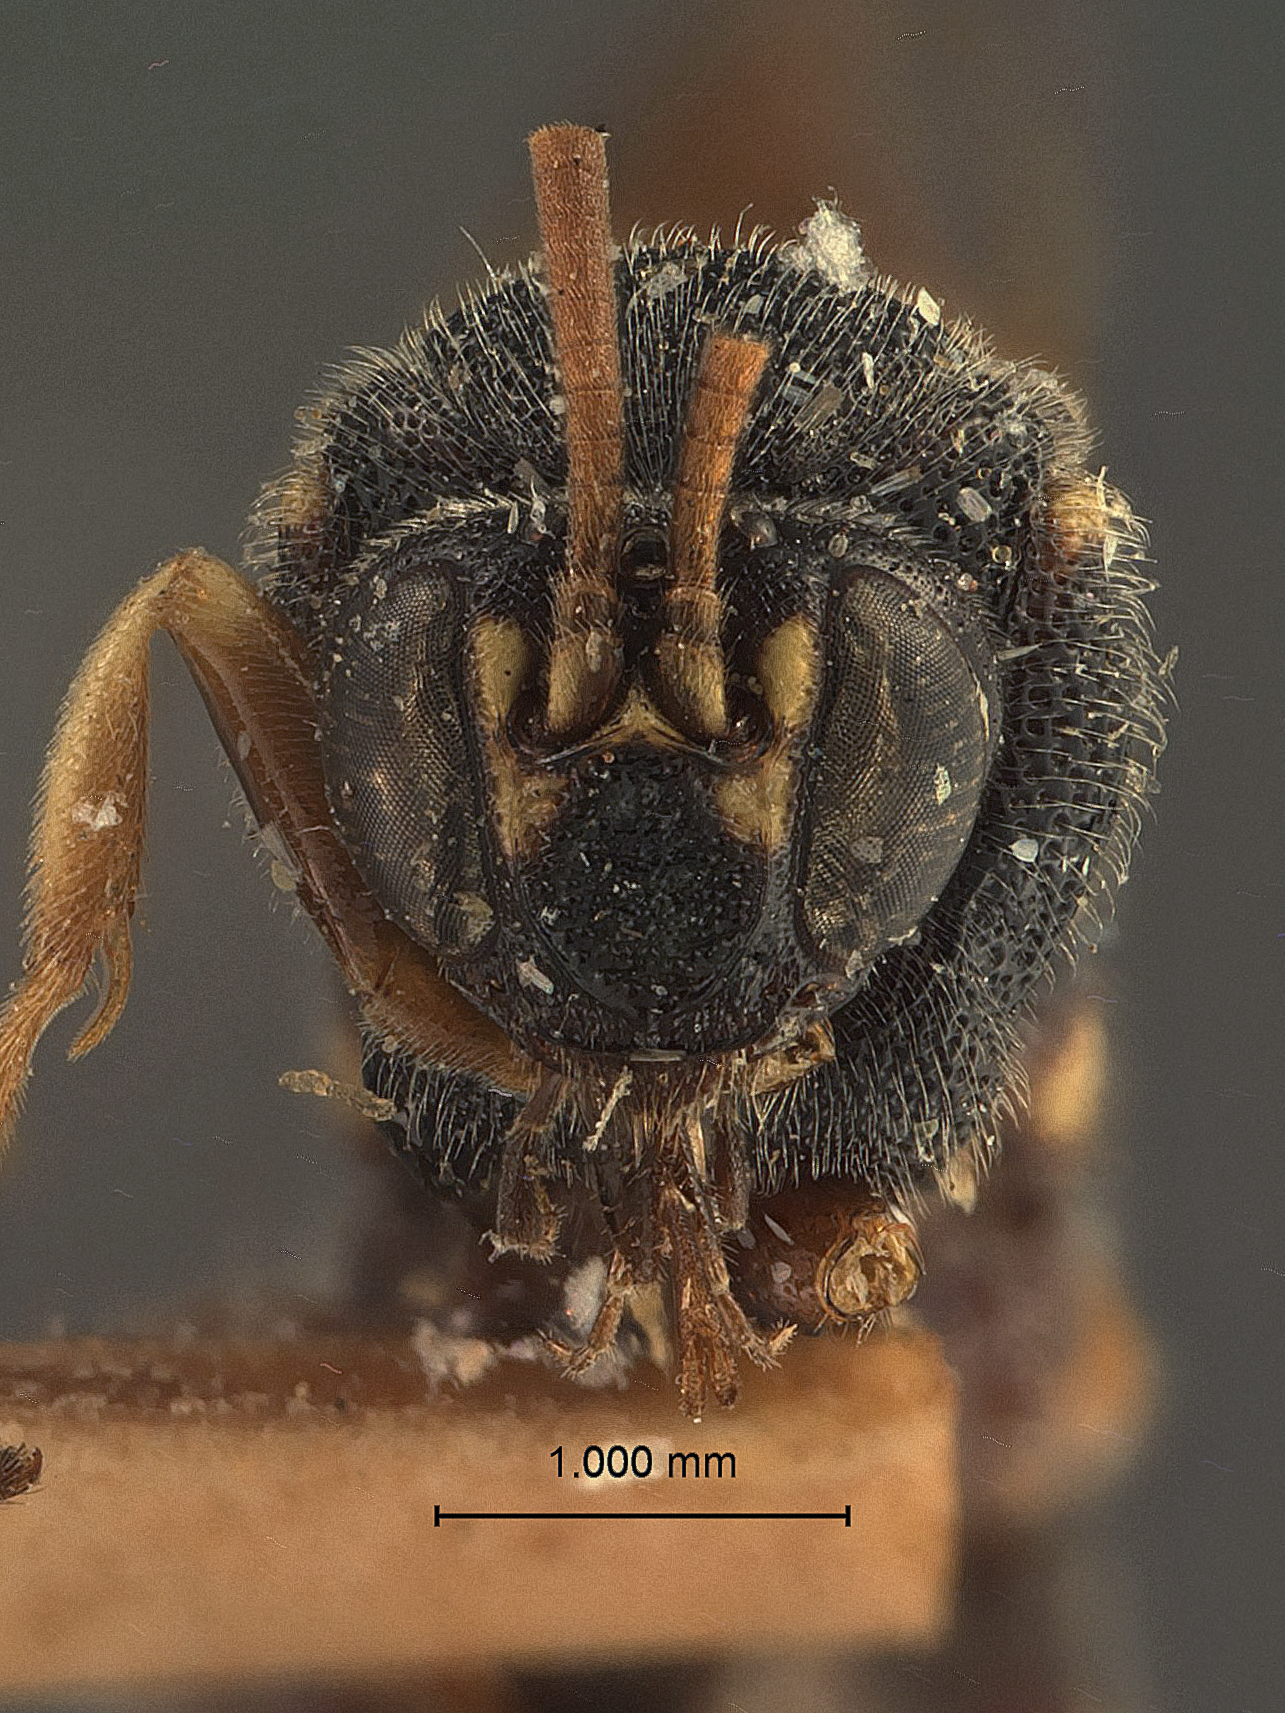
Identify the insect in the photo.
Metopius rileyi
